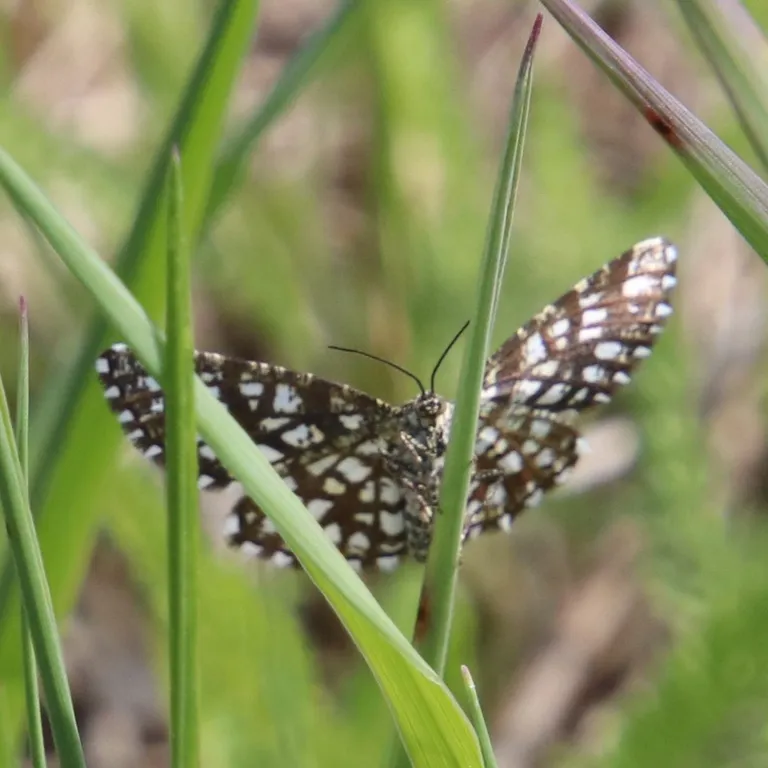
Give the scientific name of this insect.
Chiasmia clathrata
